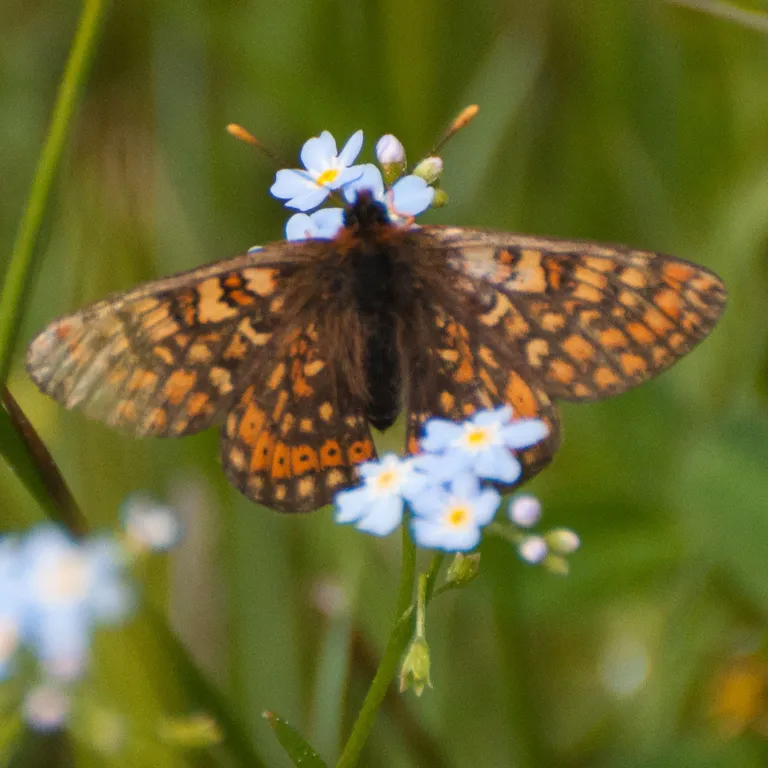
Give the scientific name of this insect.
Euphydryas aurinia
